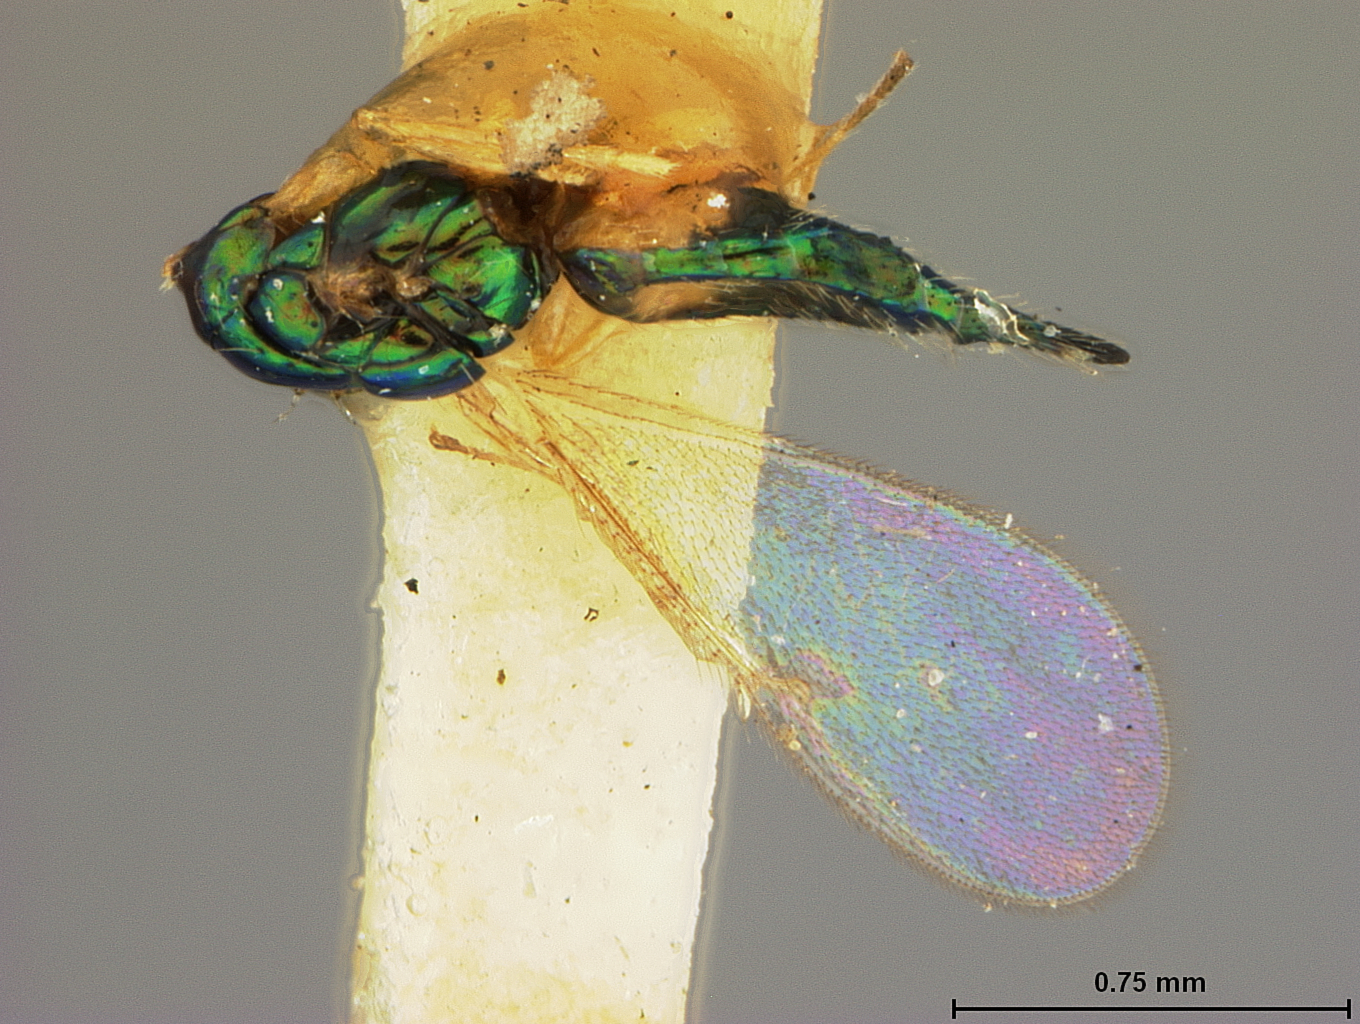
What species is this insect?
Tetrastichodes pallidipes
